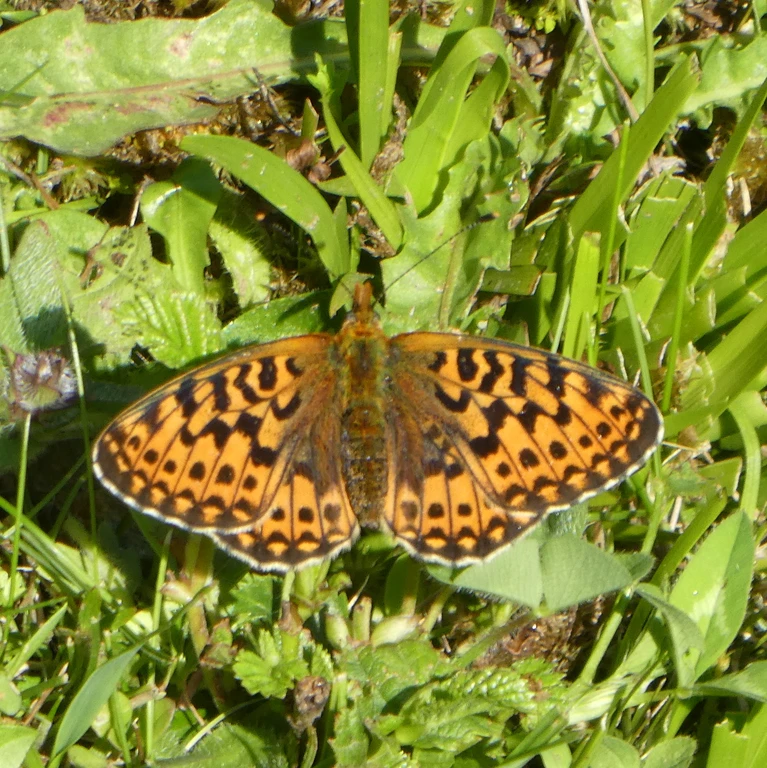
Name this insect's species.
Boloria euphrosyne (also Clossiana euphrosyne)
